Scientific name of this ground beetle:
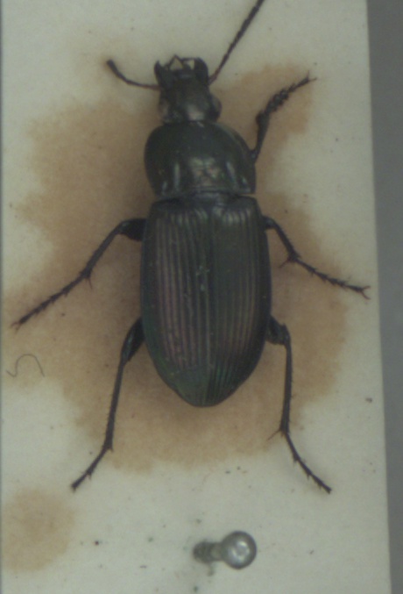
Poecilus versicolor
